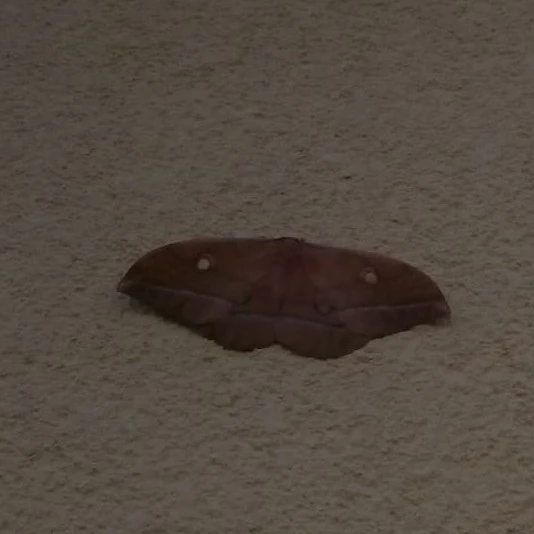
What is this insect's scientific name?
Antheraea yamamai
